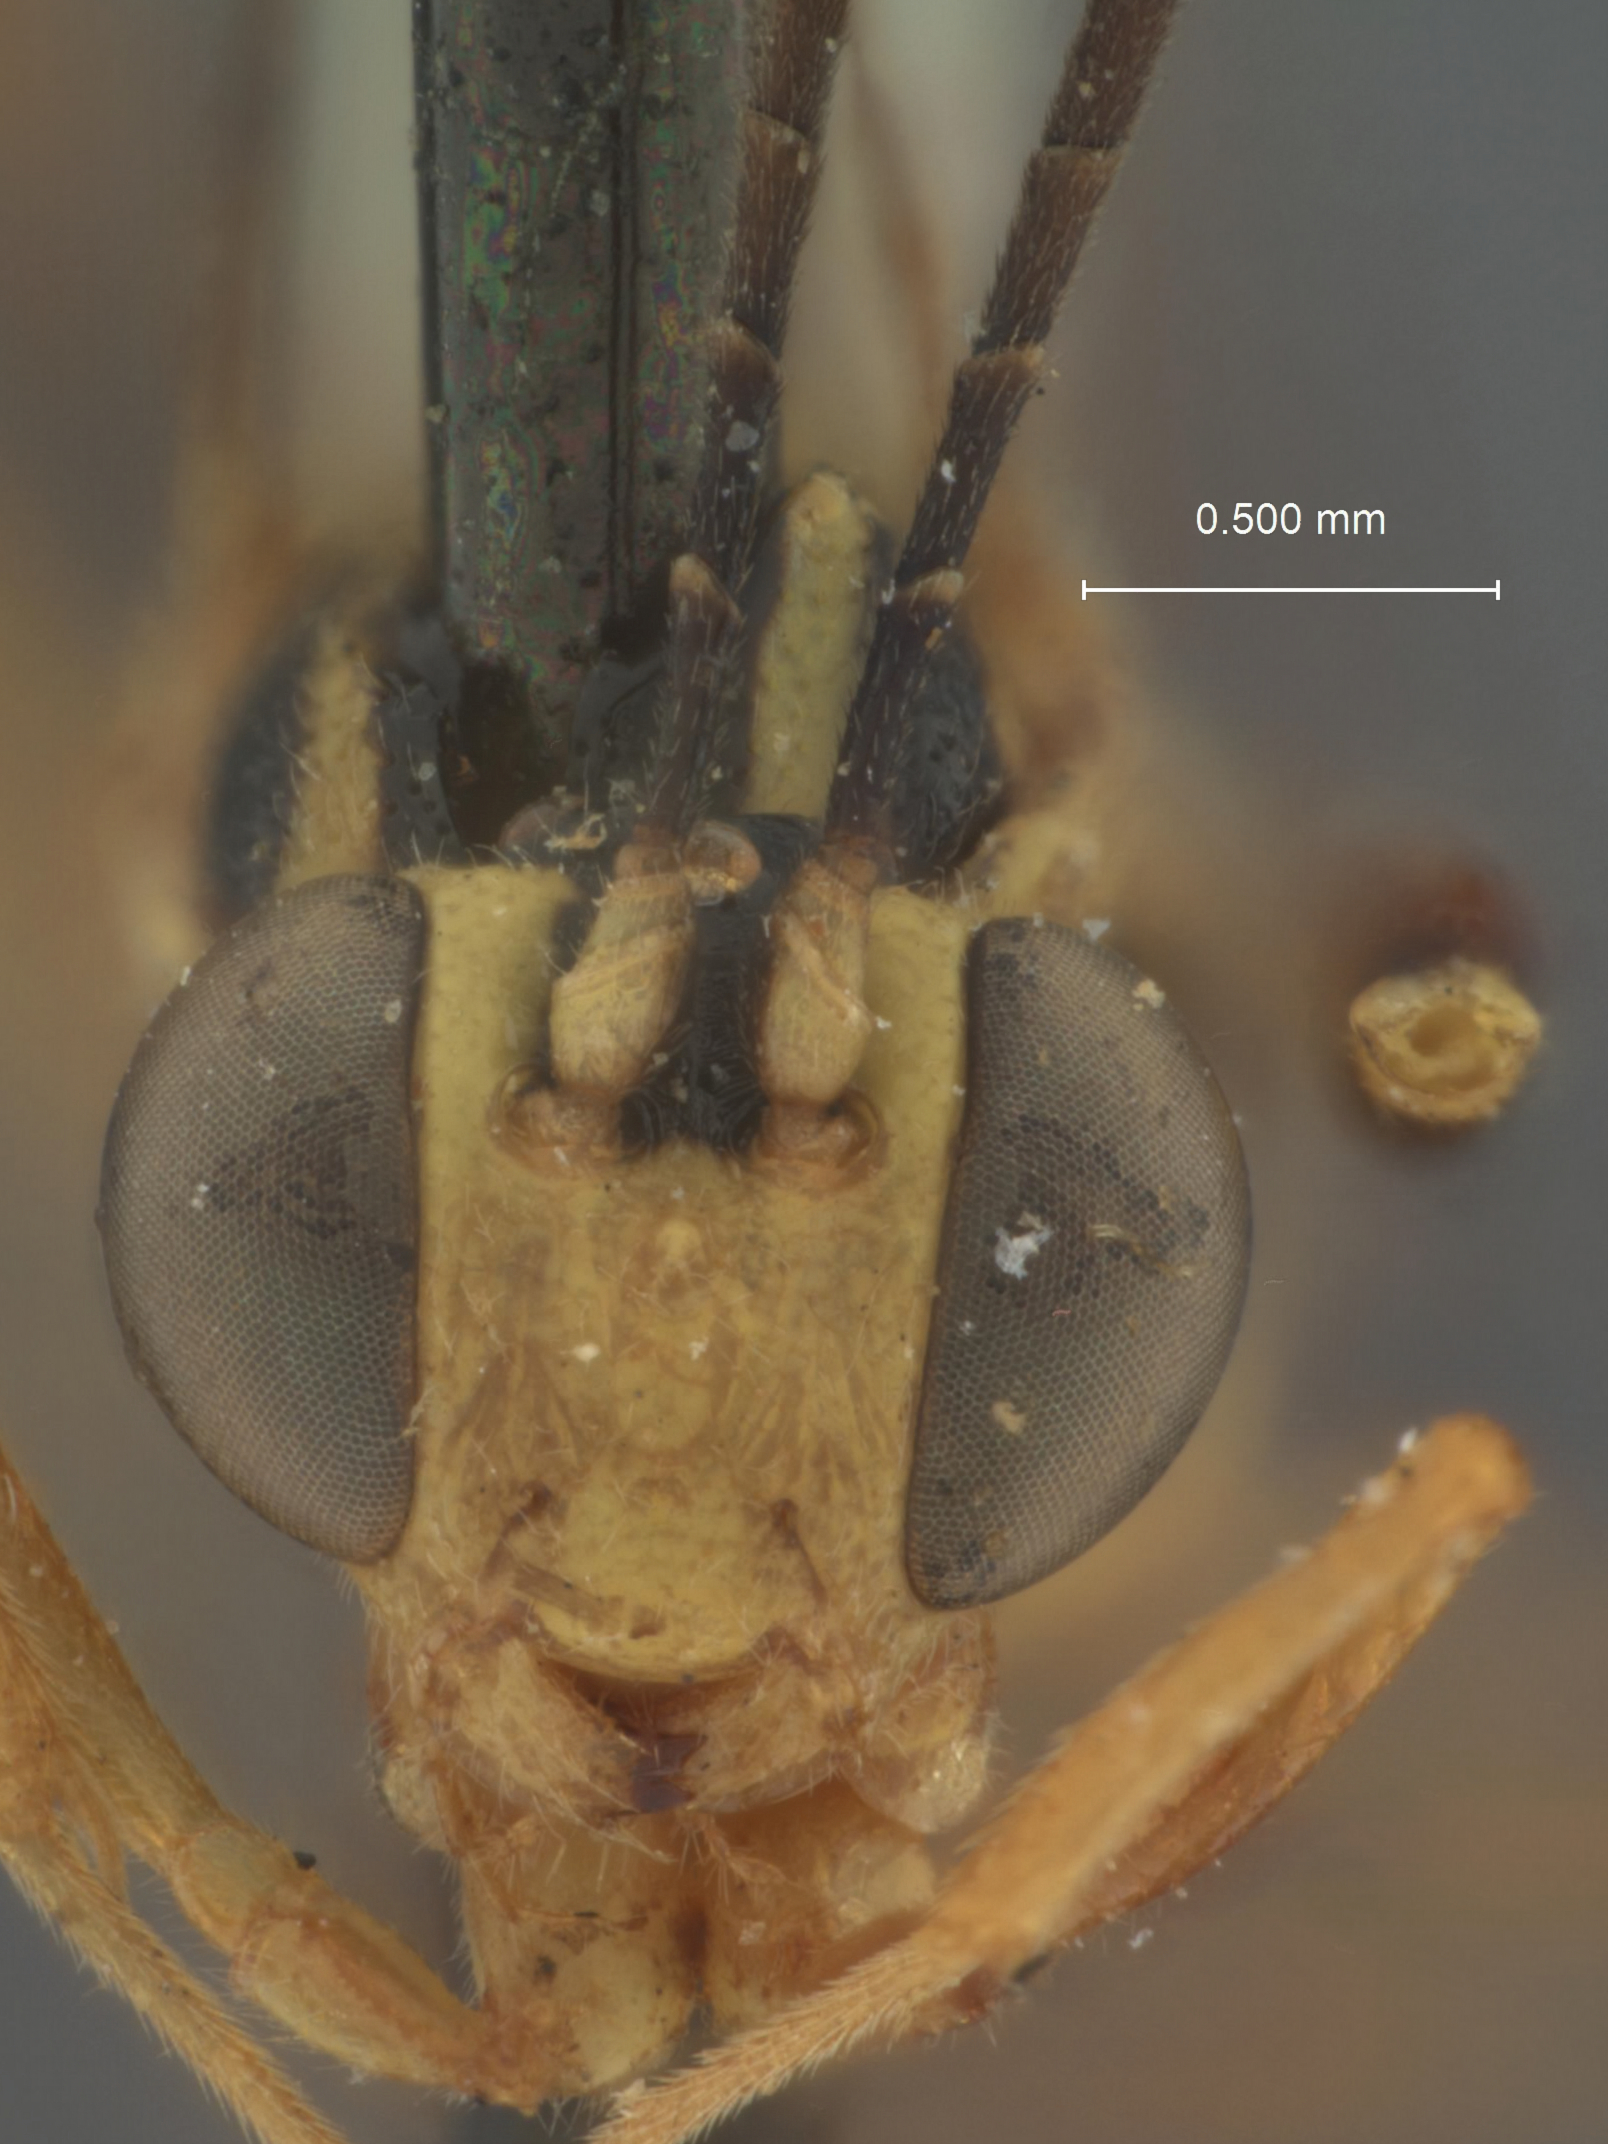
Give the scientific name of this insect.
Eiphosoma lacteum
